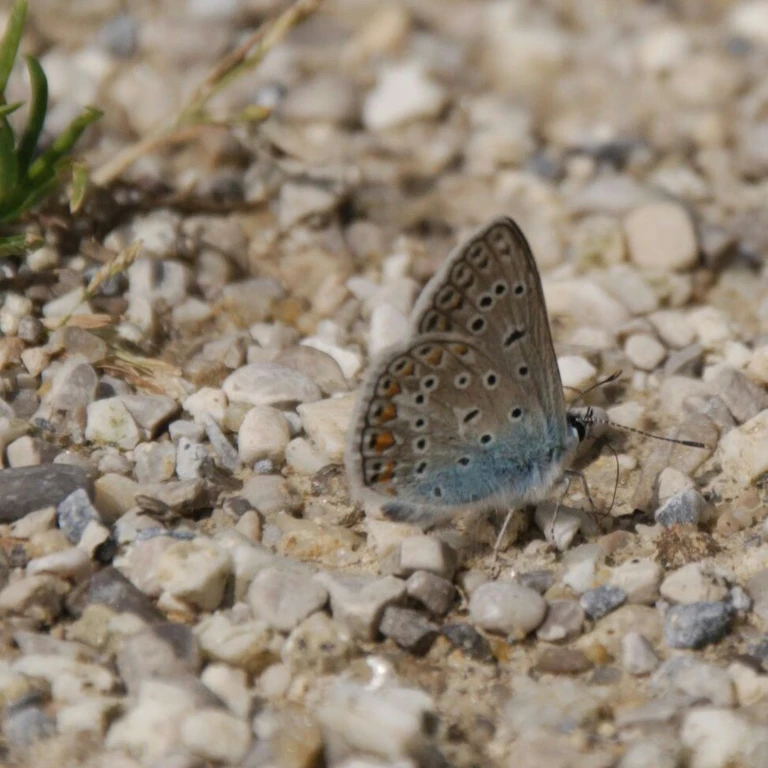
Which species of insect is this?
Polyommatus icarus
